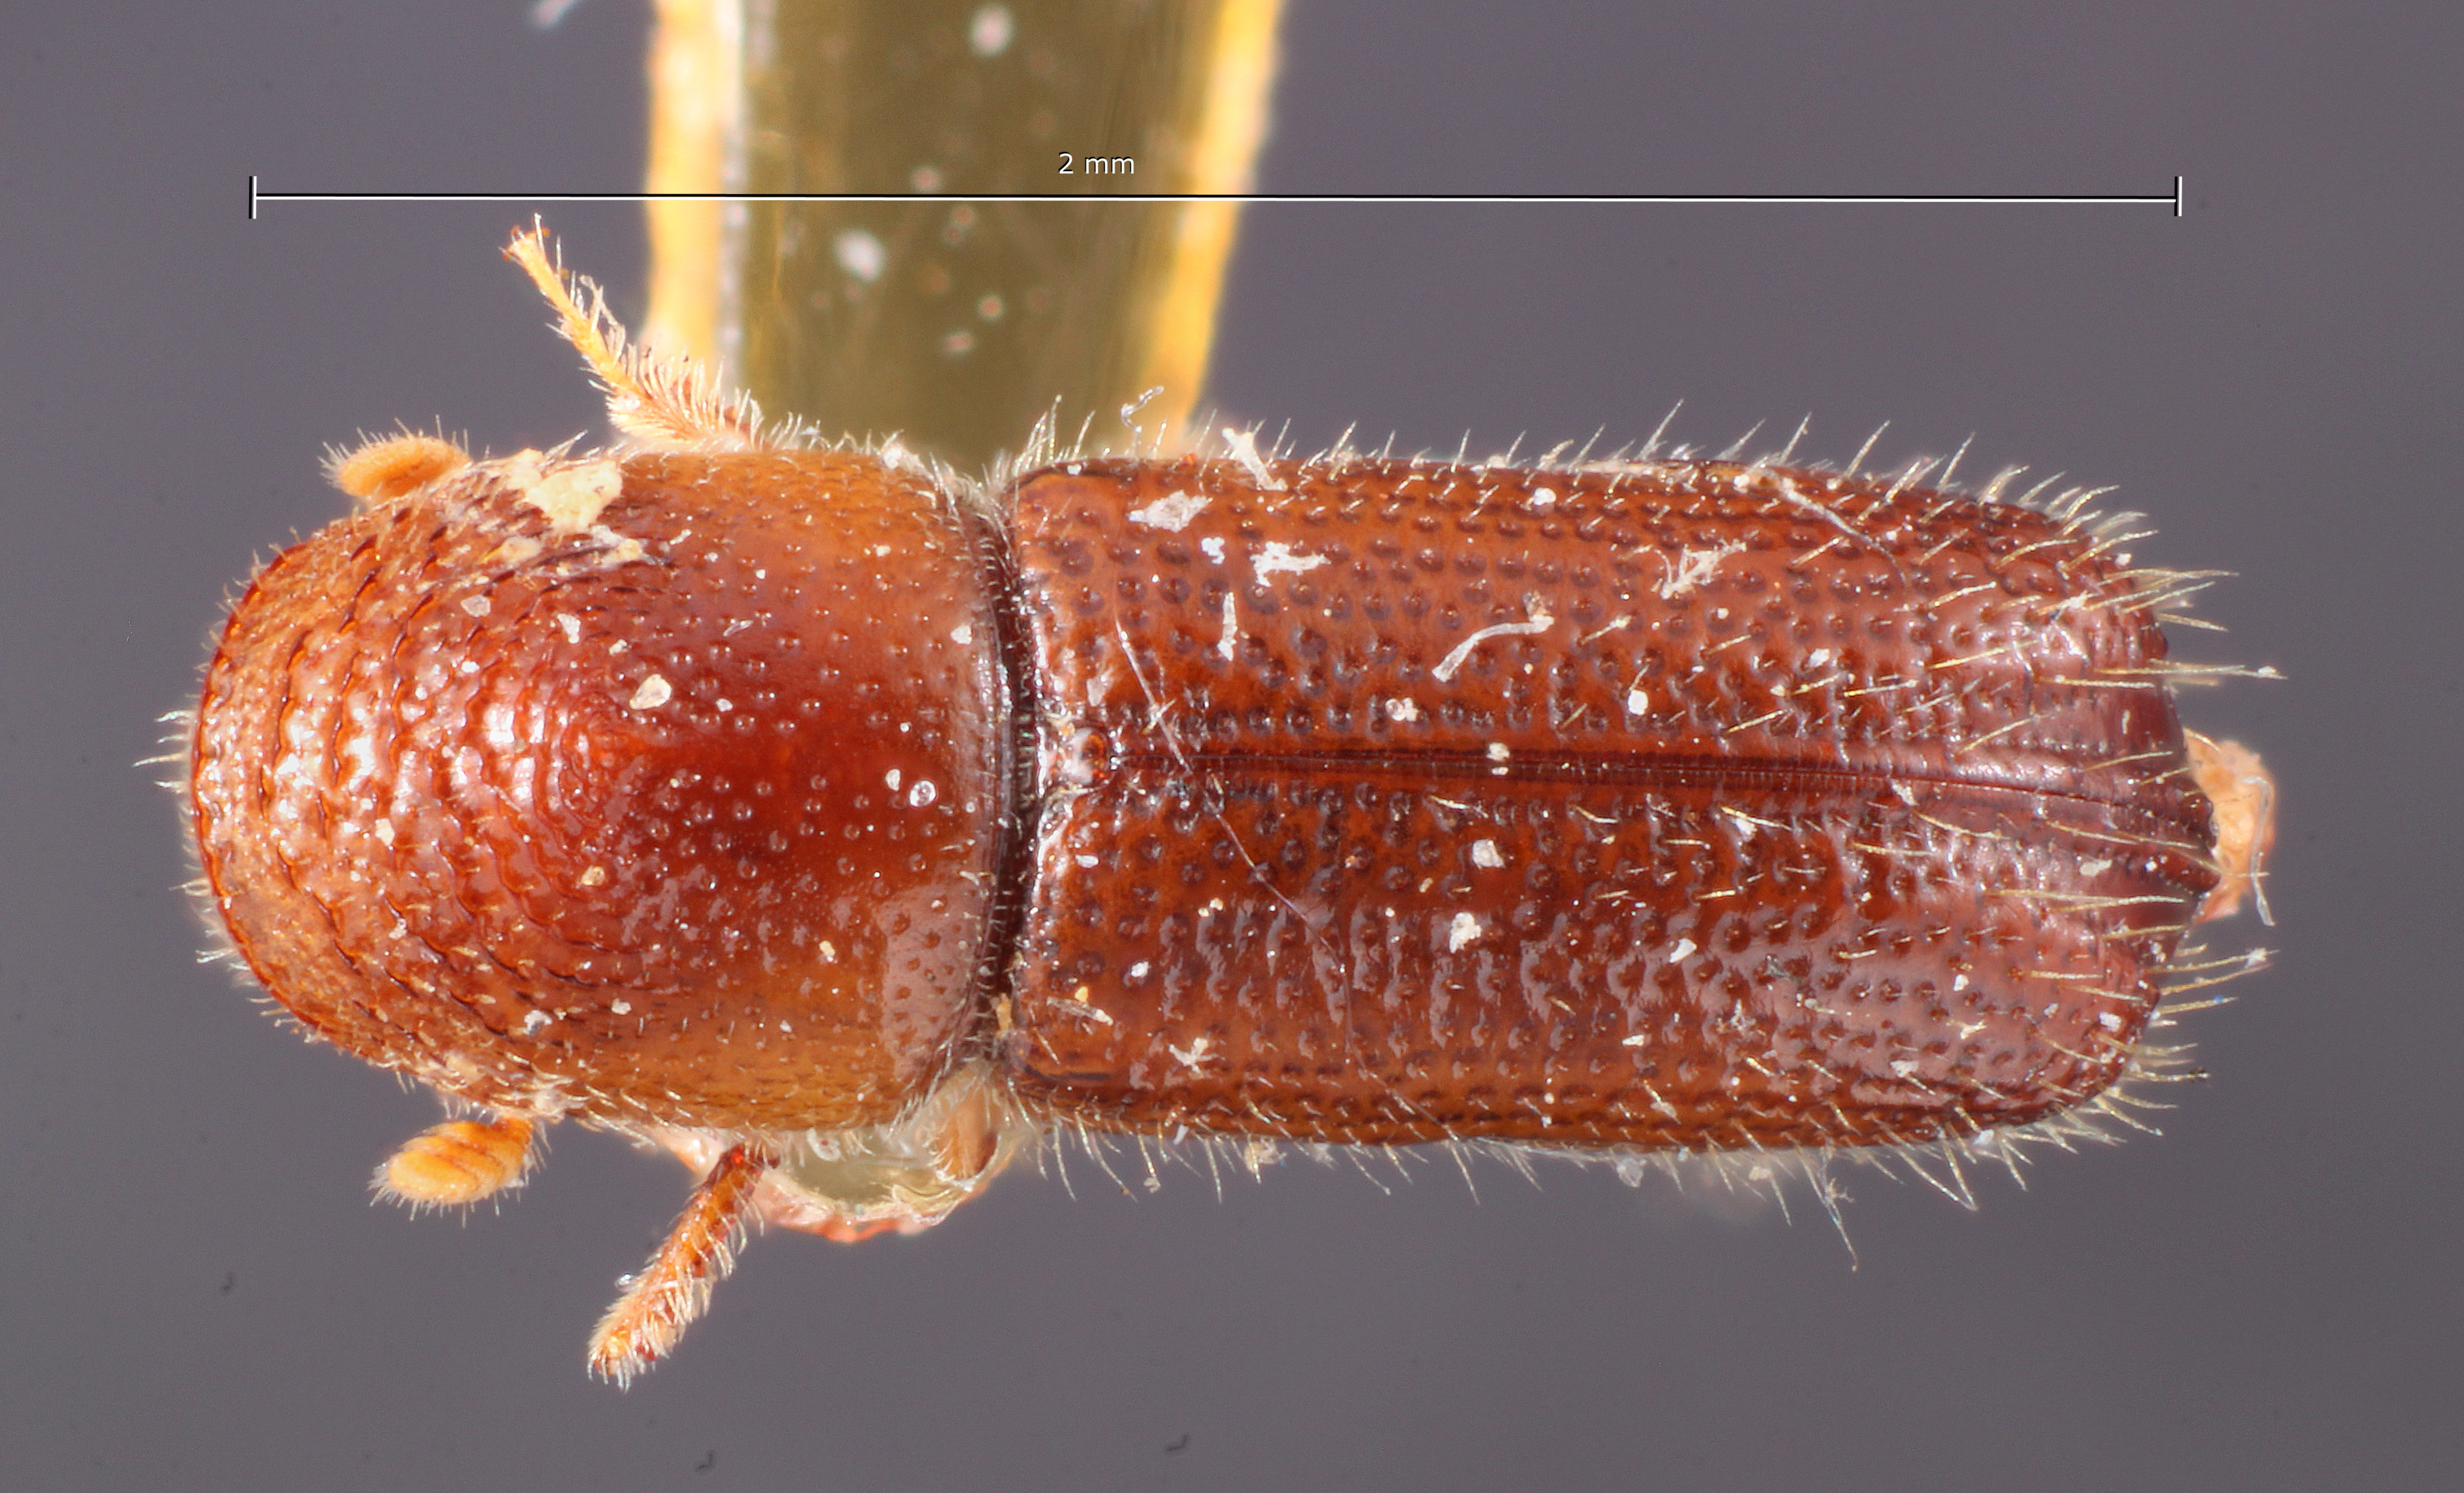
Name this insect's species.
Pityophthorus cribripennis
